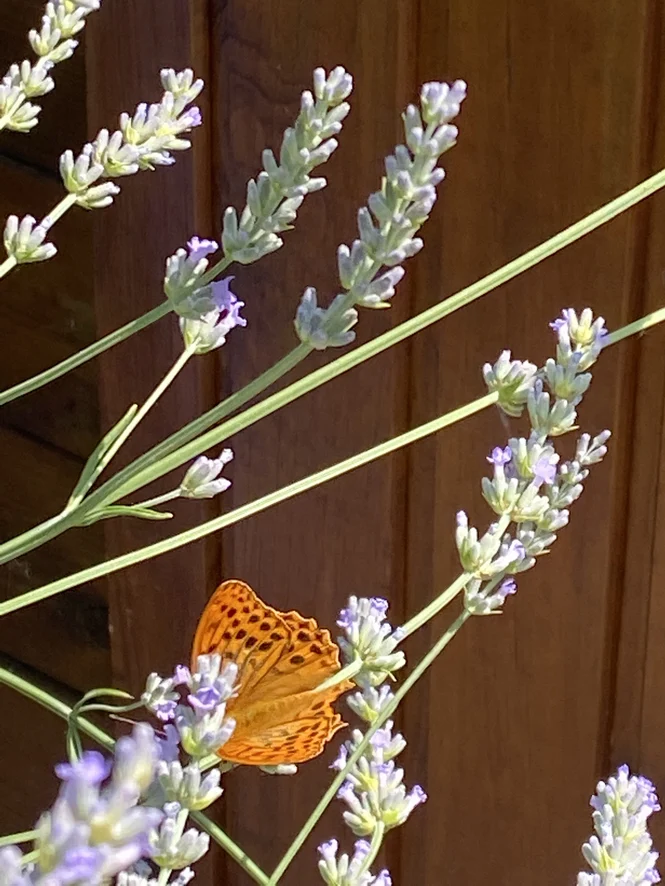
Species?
Argynnis paphia
